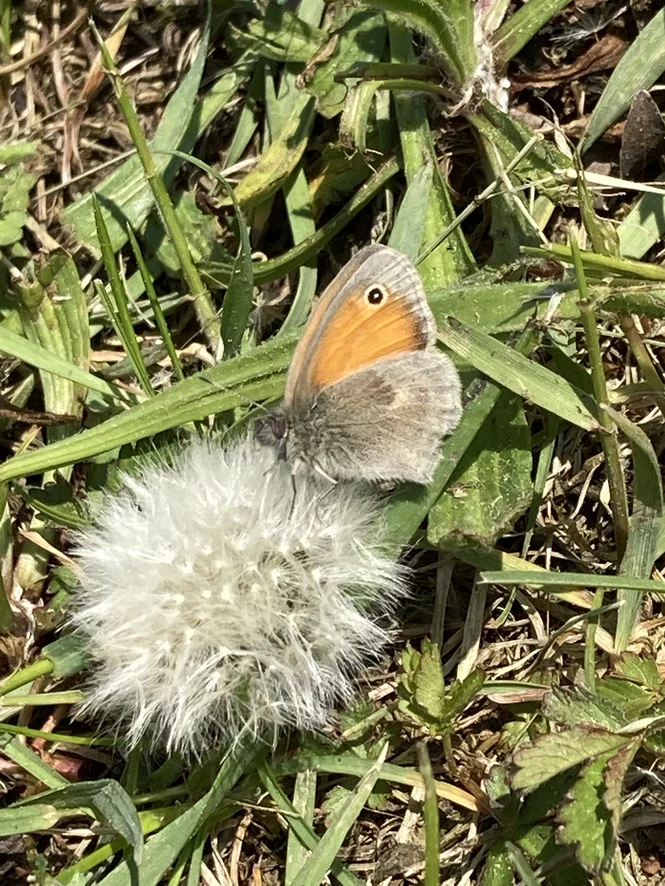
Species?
Coenonympha pamphilus
